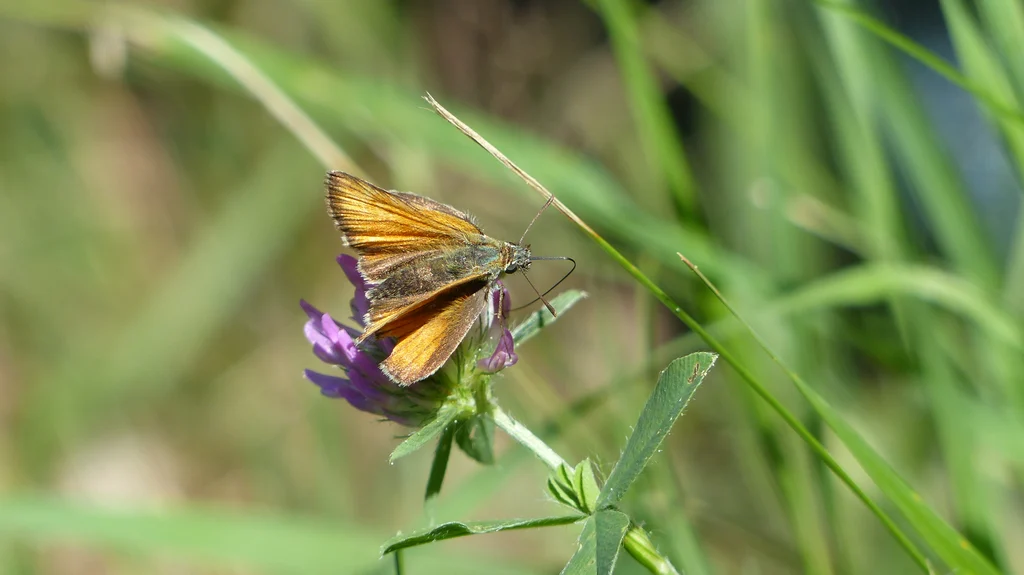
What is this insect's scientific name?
Thymelicus sylvestris
